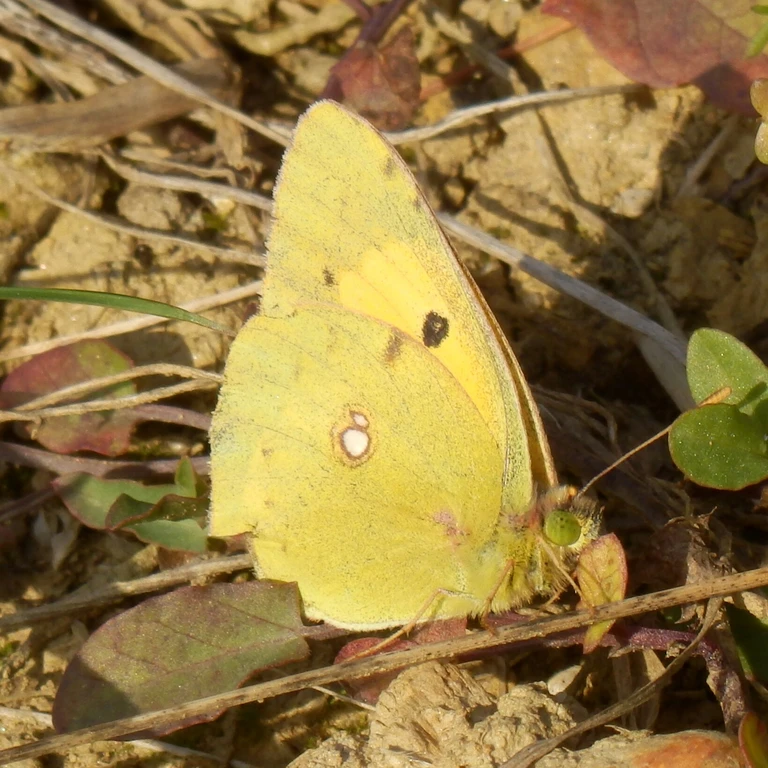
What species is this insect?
Colias croceus
